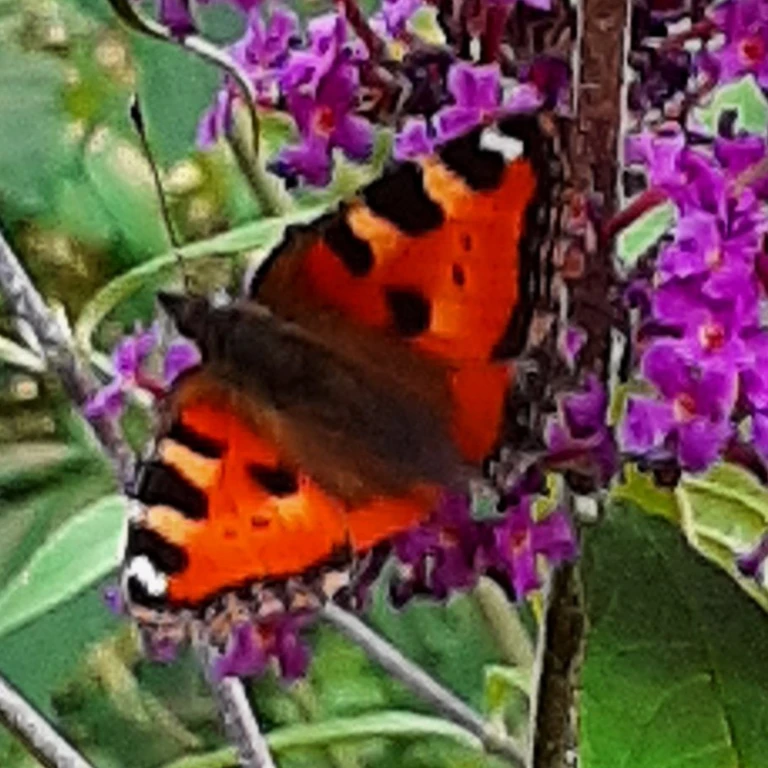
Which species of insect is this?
Aglais urticae
